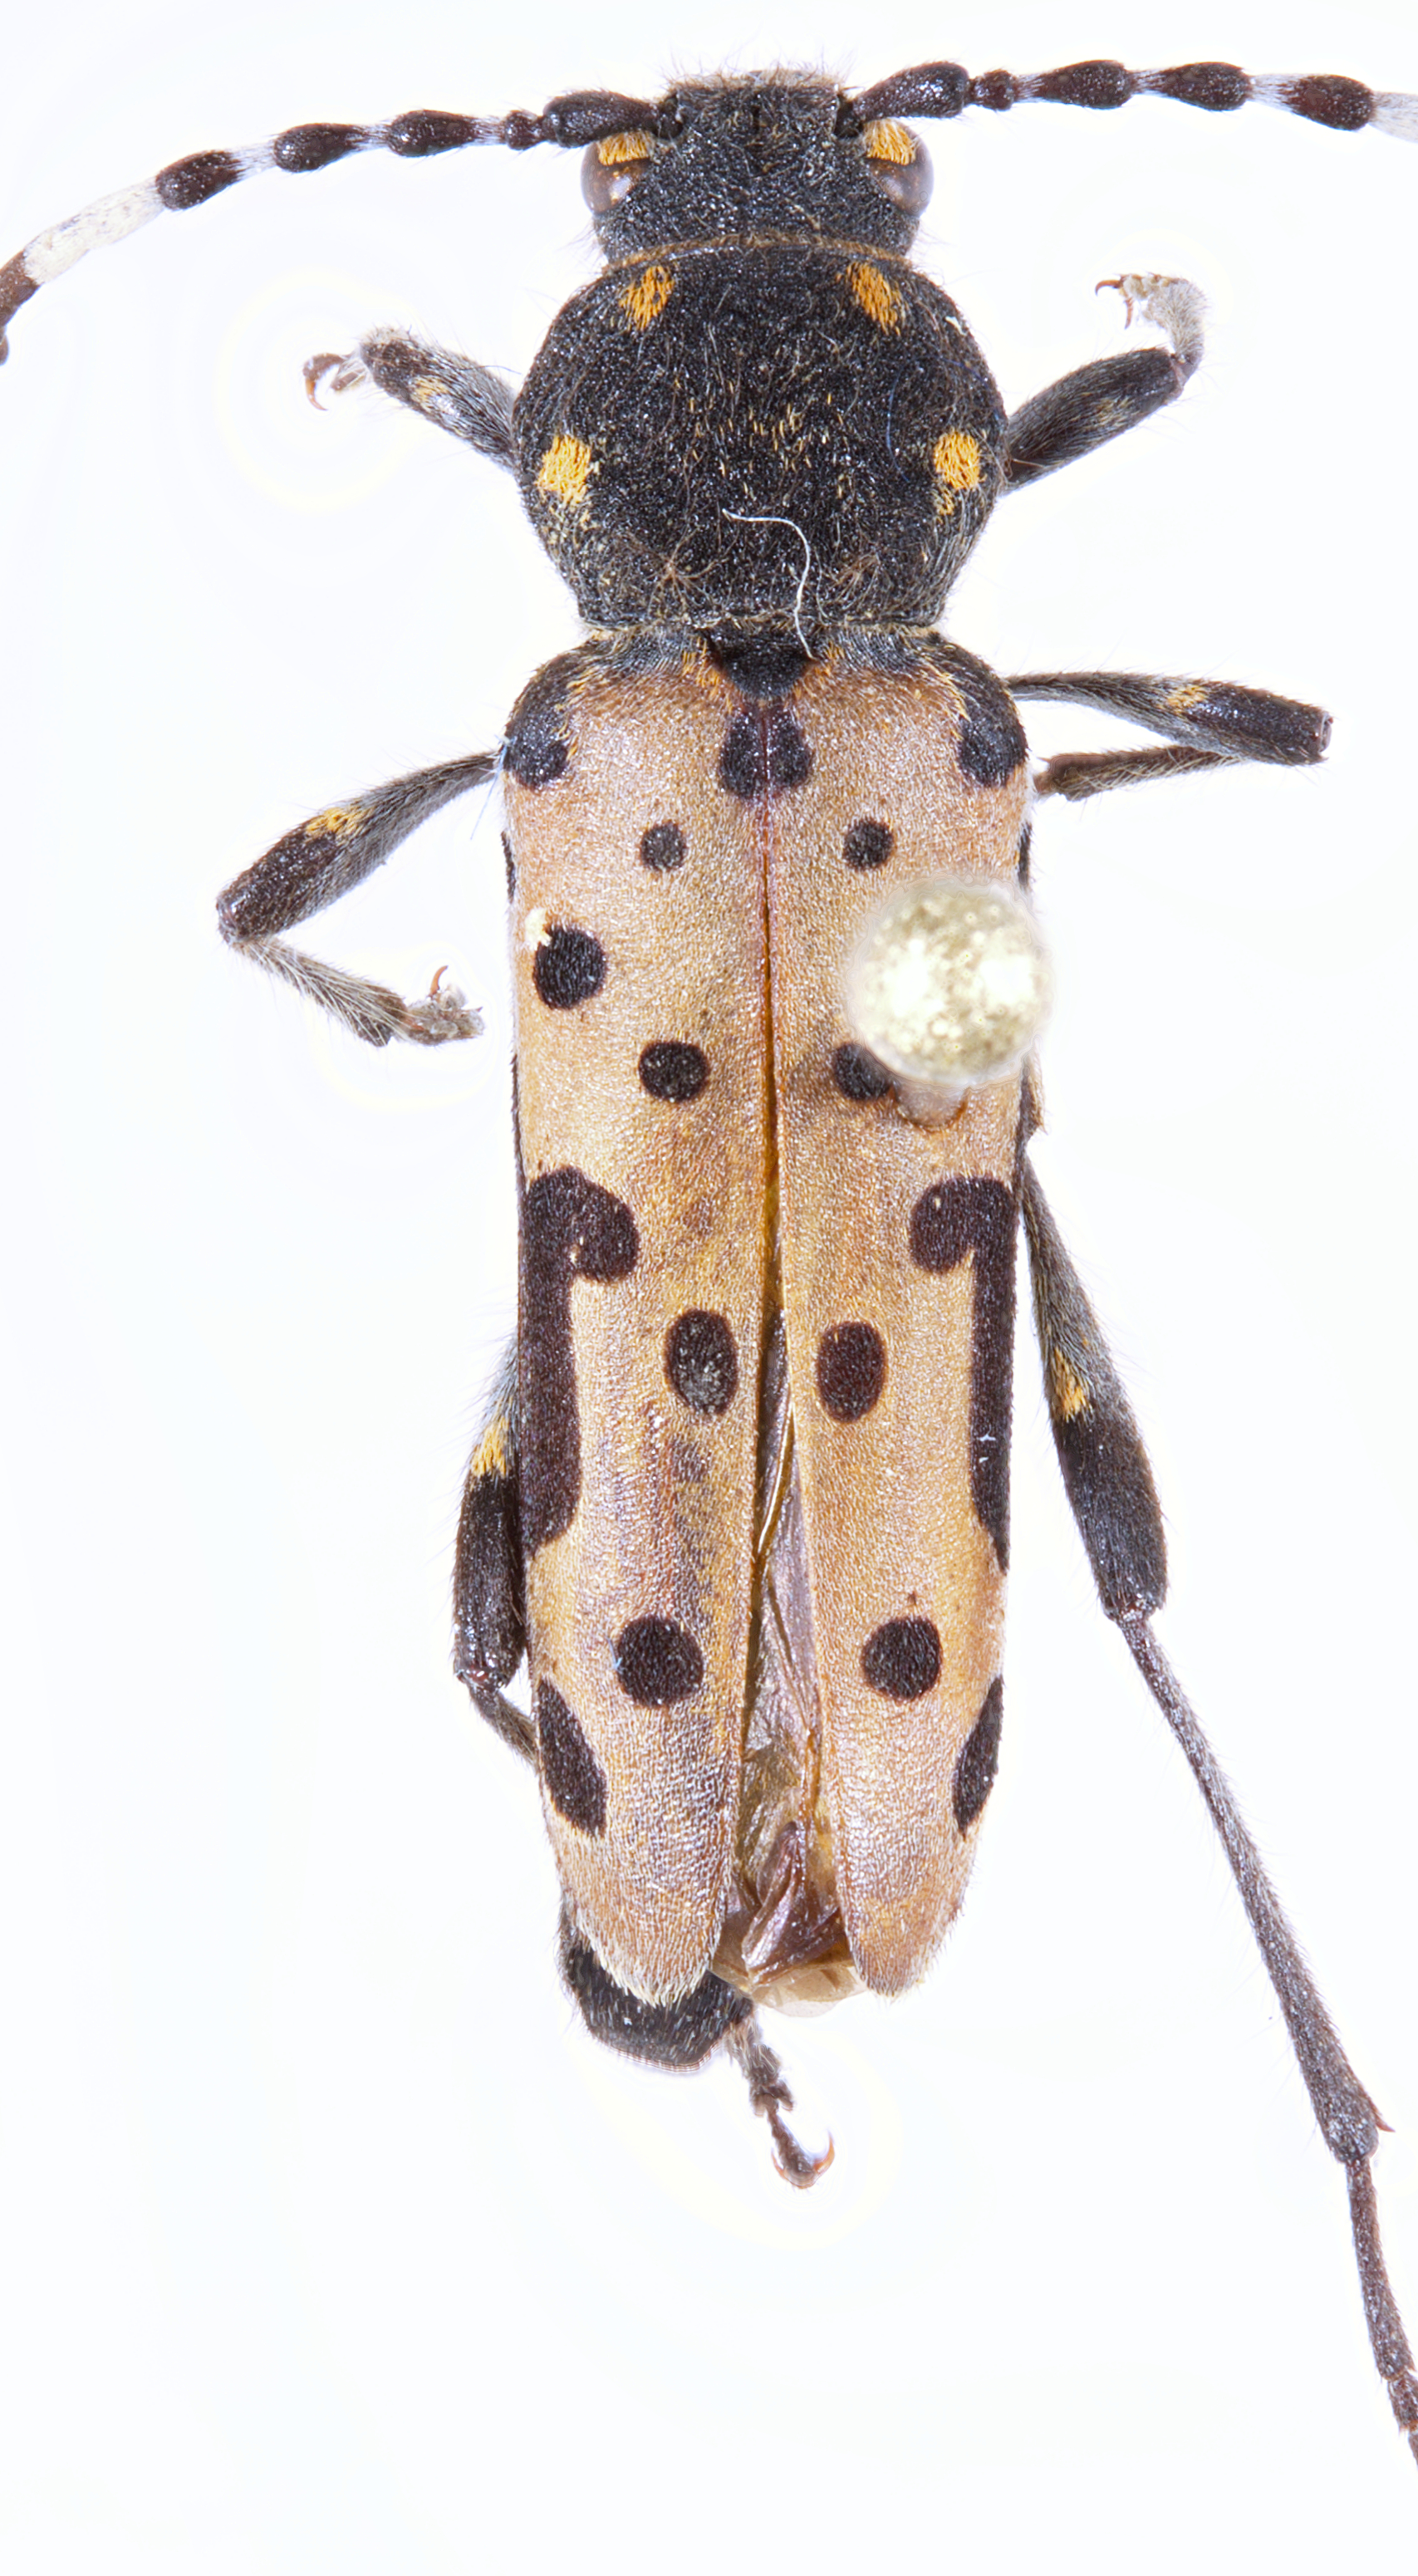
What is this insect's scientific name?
Clytobius davidis
